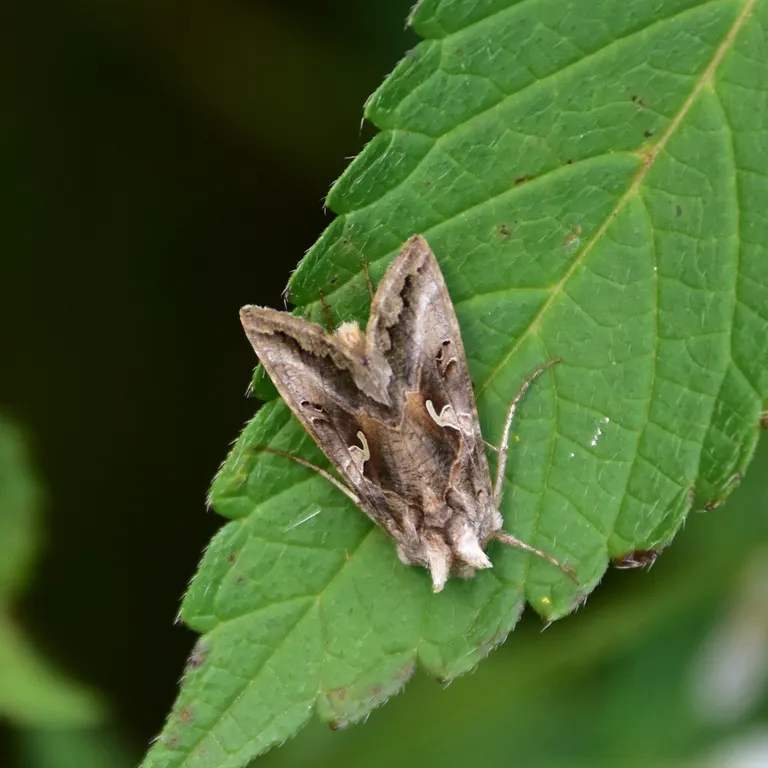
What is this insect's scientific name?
Autographa gamma
